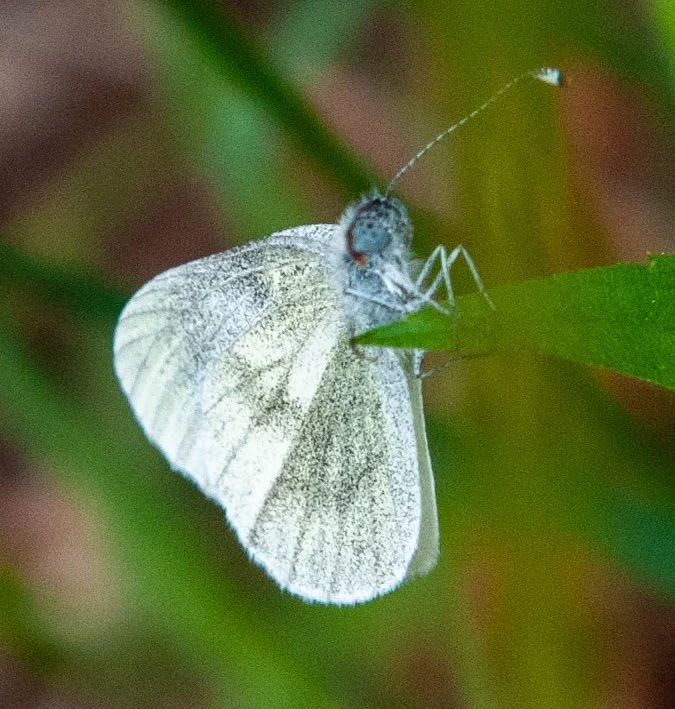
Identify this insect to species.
Leptidea sinapis/juvernica
